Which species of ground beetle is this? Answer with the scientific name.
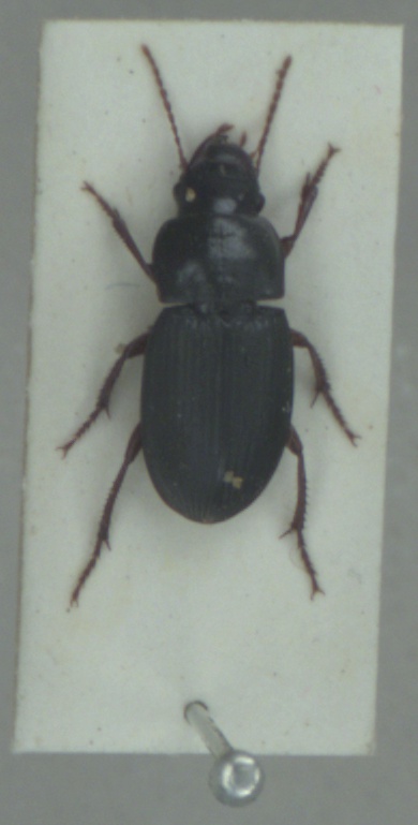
Harpalus rubripes
